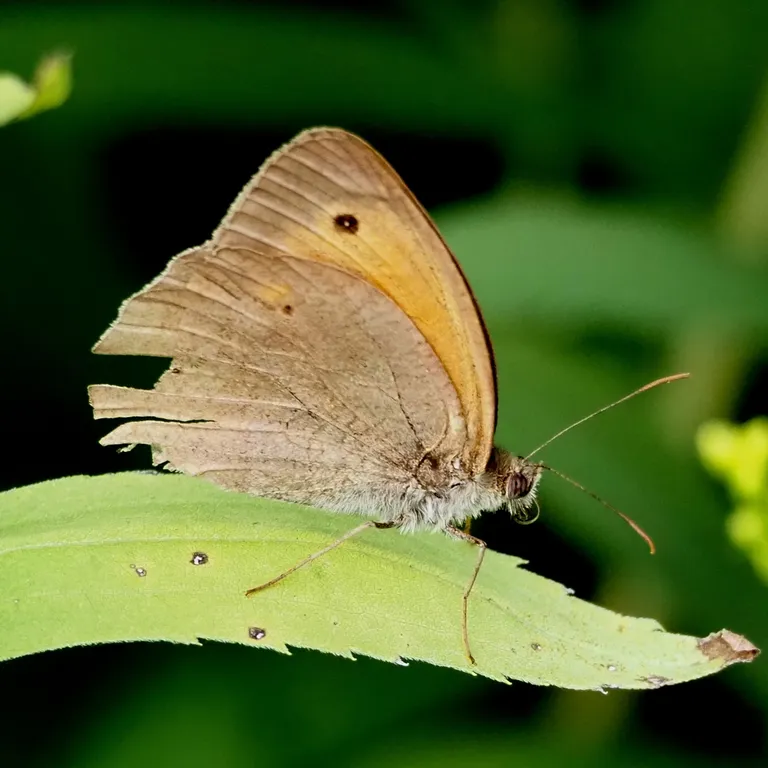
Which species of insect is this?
Maniola jurtina
